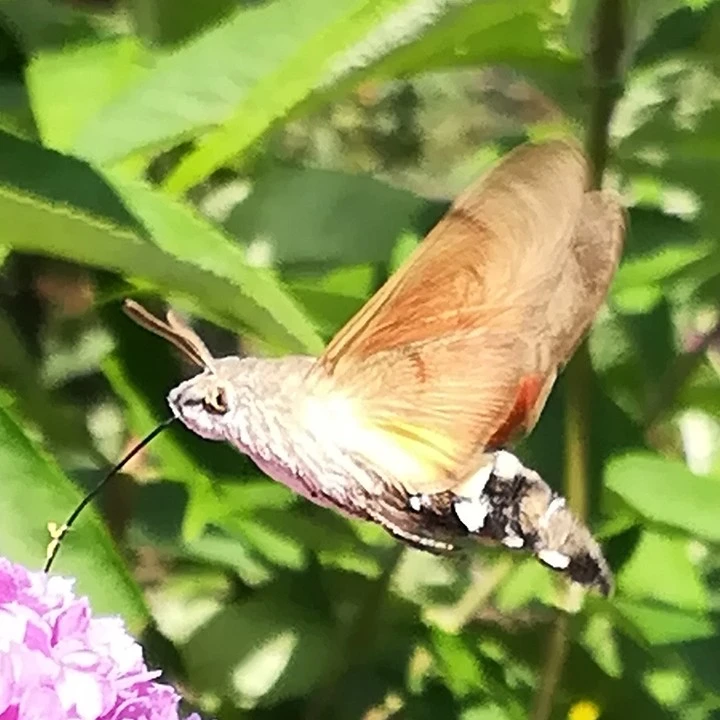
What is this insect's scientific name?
Macroglossum stellatarum
